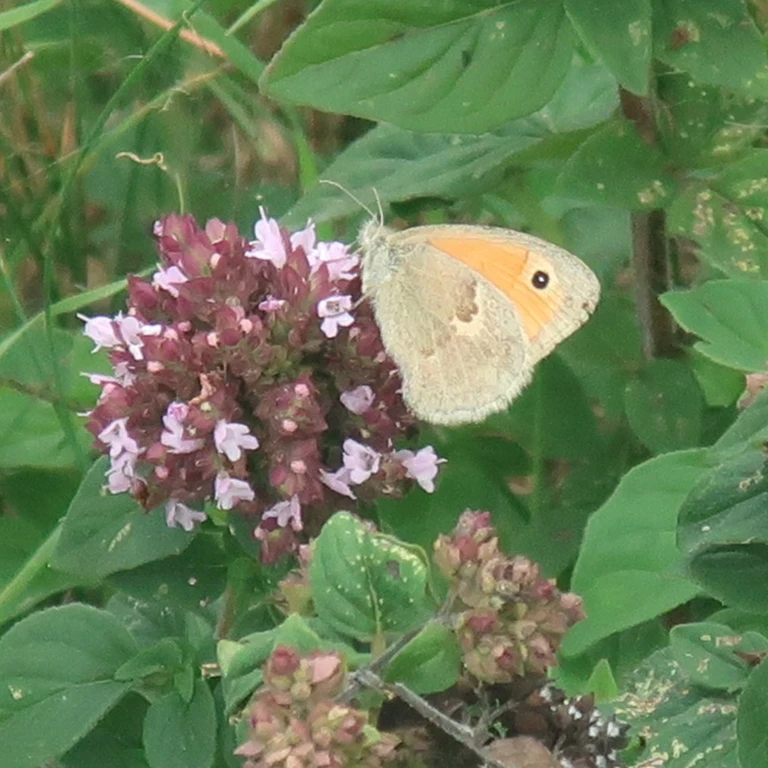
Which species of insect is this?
Coenonympha pamphilus
